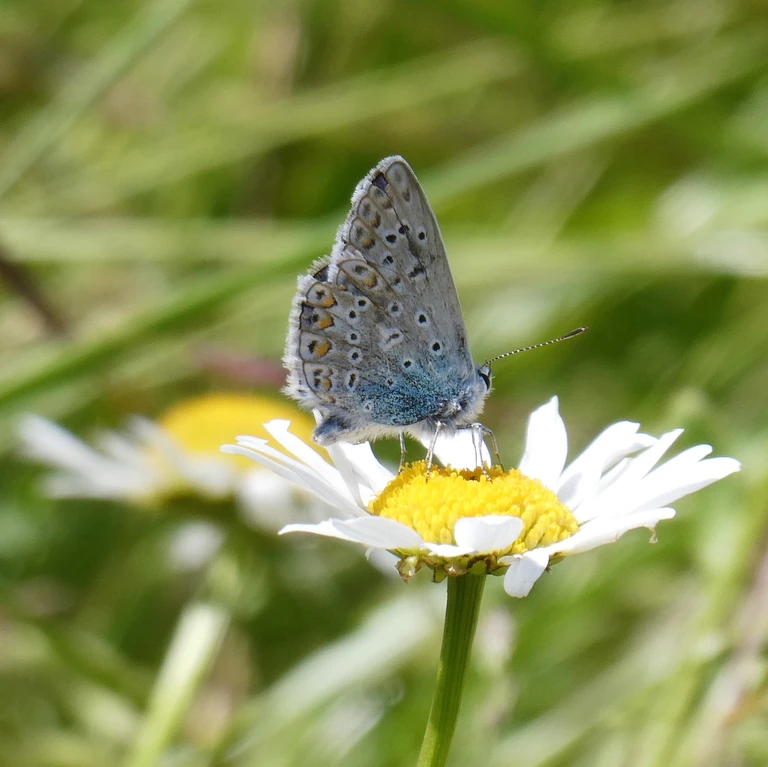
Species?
Polyommatus icarus
